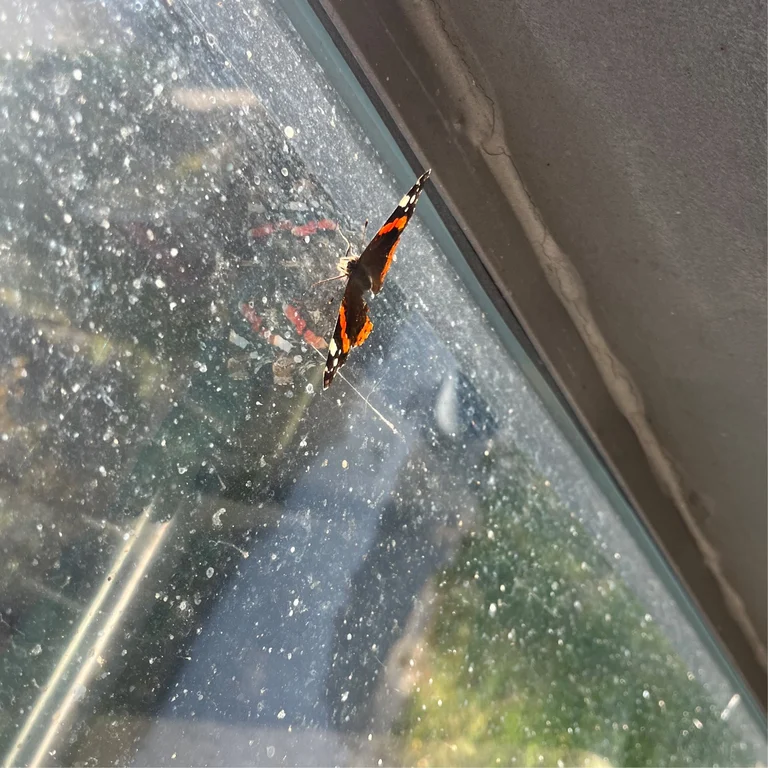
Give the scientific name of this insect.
Vanessa atalanta
